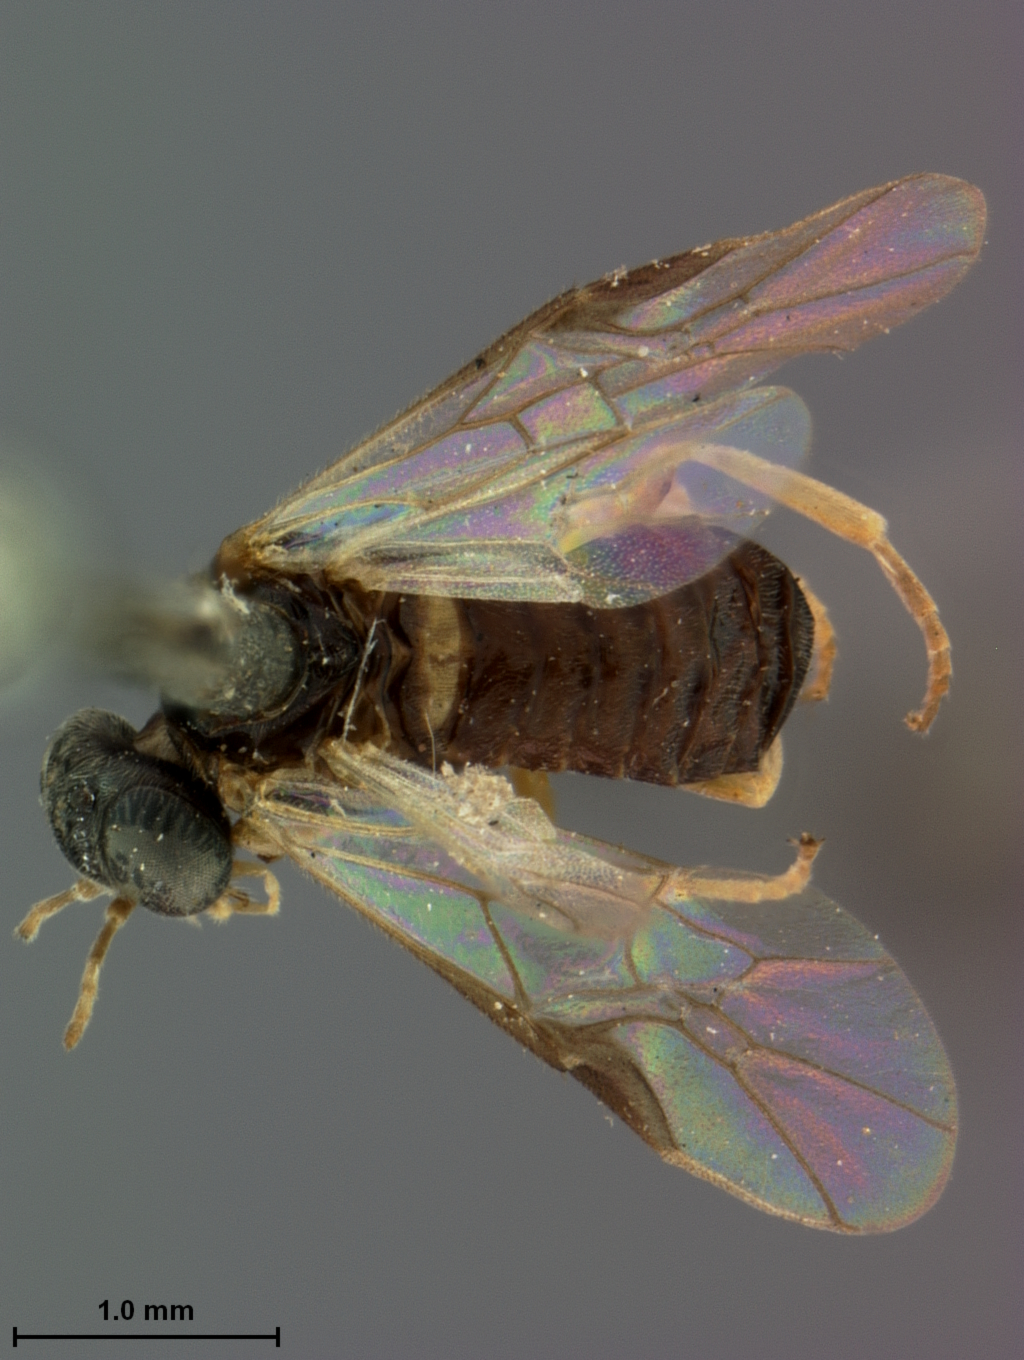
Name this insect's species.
Acordulecera parva
